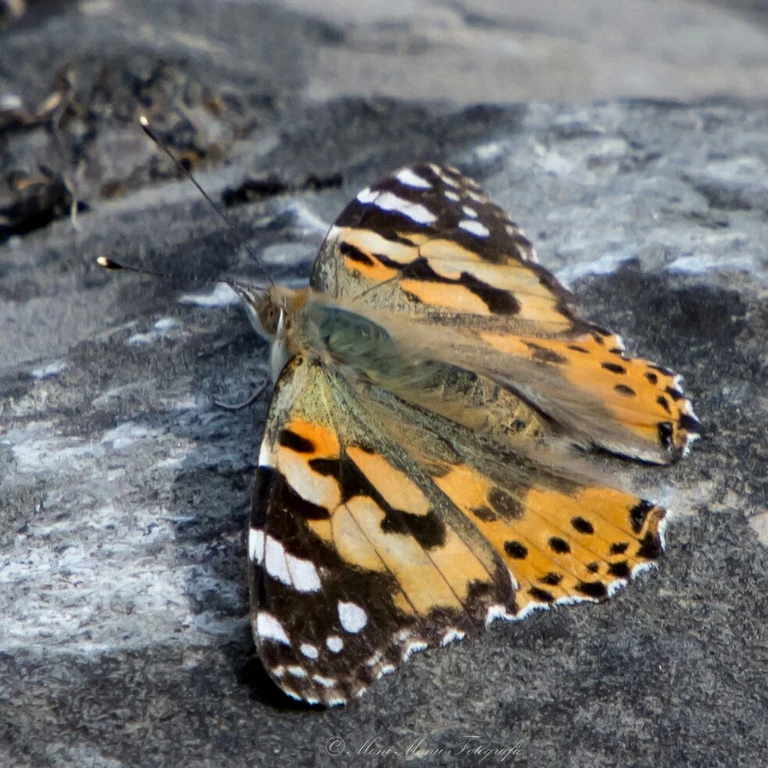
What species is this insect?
Vanessa cardui
